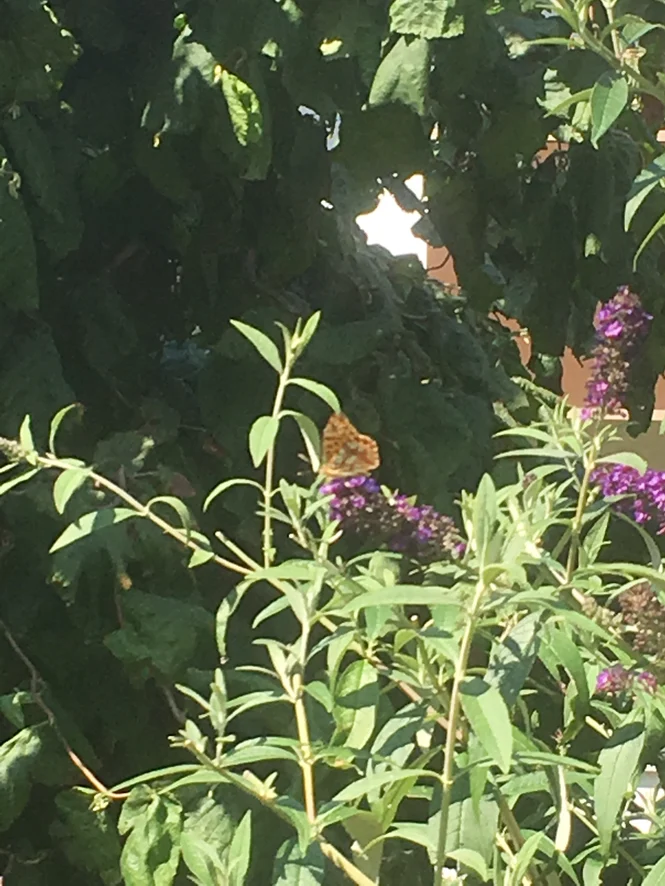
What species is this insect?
Issoria lathonia
